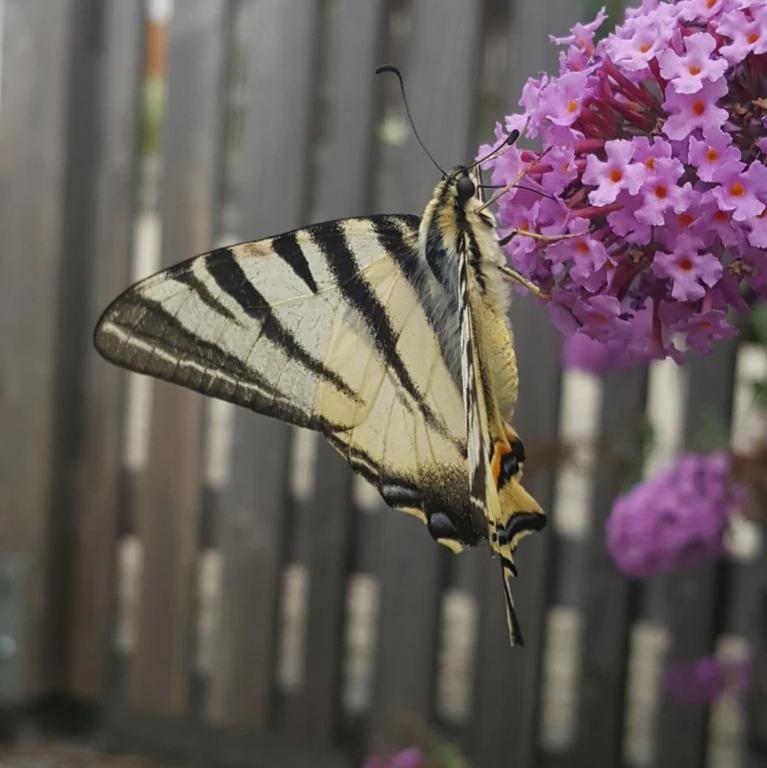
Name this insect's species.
Iphiclides podalirius
